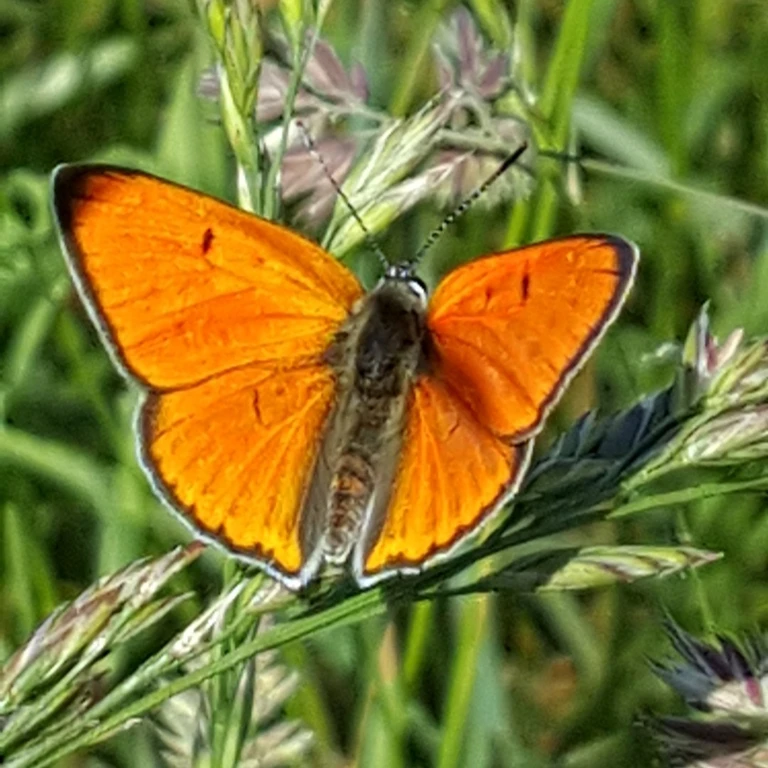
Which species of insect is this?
Lycaena dispar
